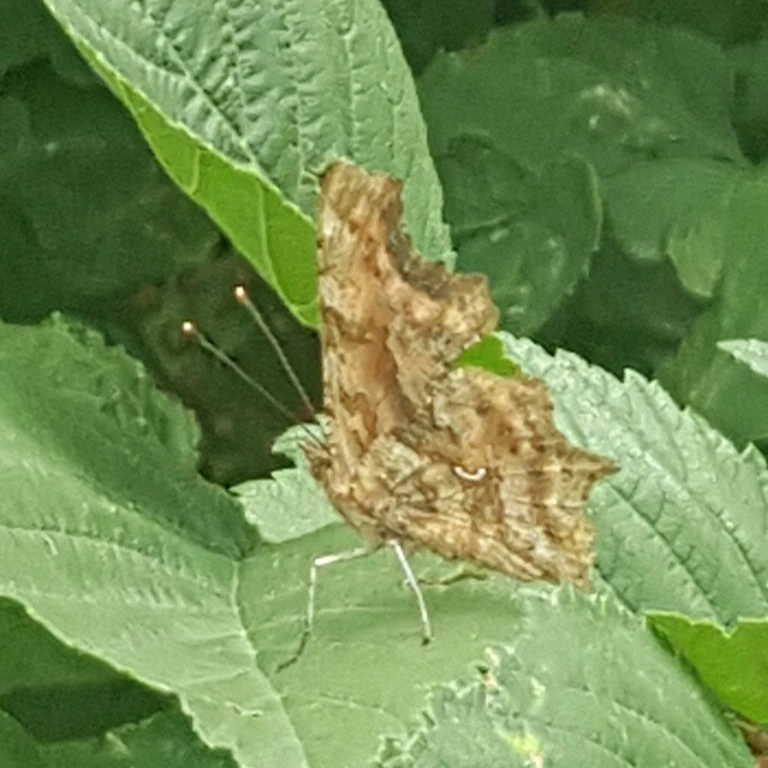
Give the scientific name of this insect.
Polygonia c-album
